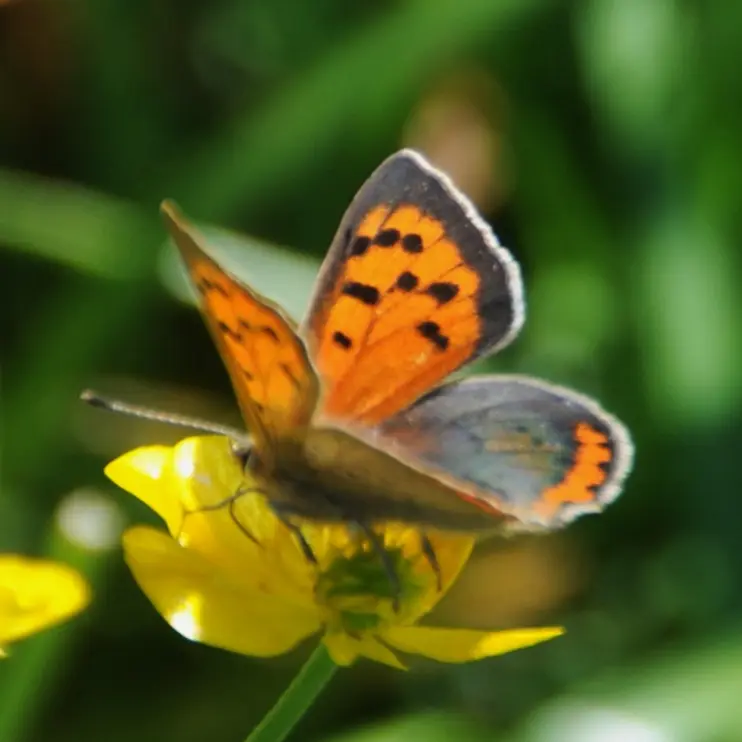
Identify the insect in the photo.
Lycaena phlaeas
